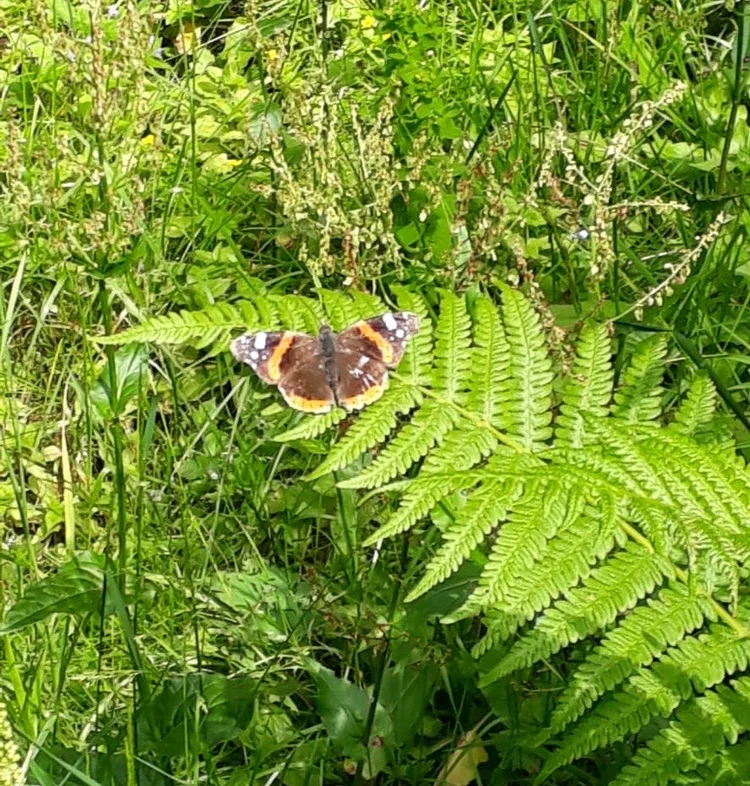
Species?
Vanessa atalanta
